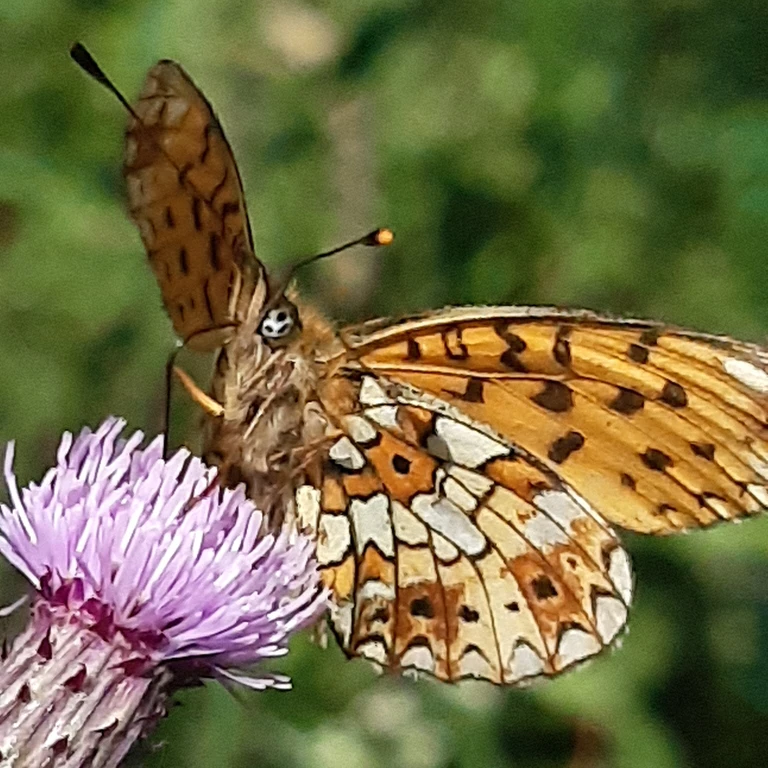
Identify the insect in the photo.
Boloria selene
